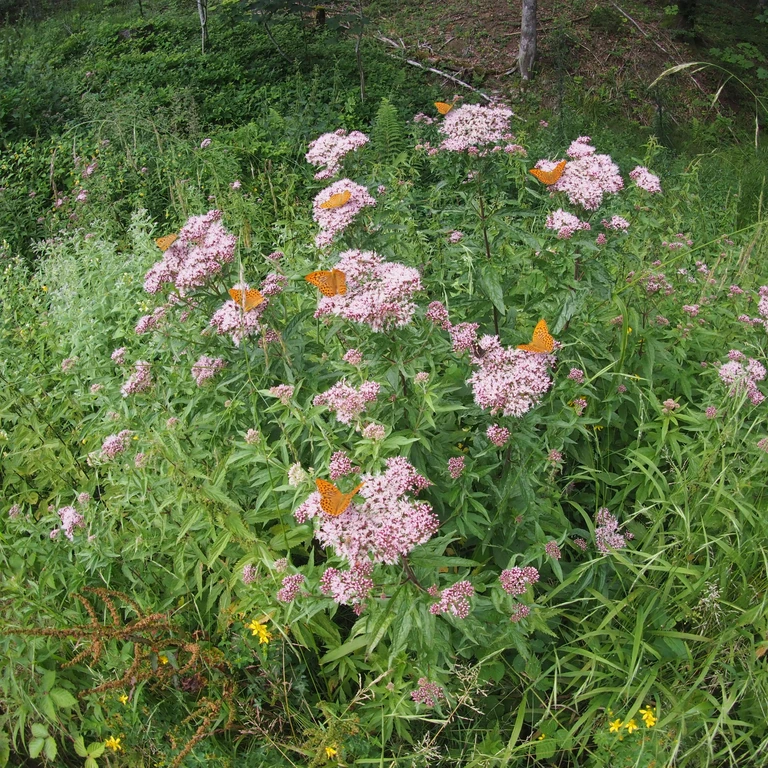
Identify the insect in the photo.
Argynnis paphia
